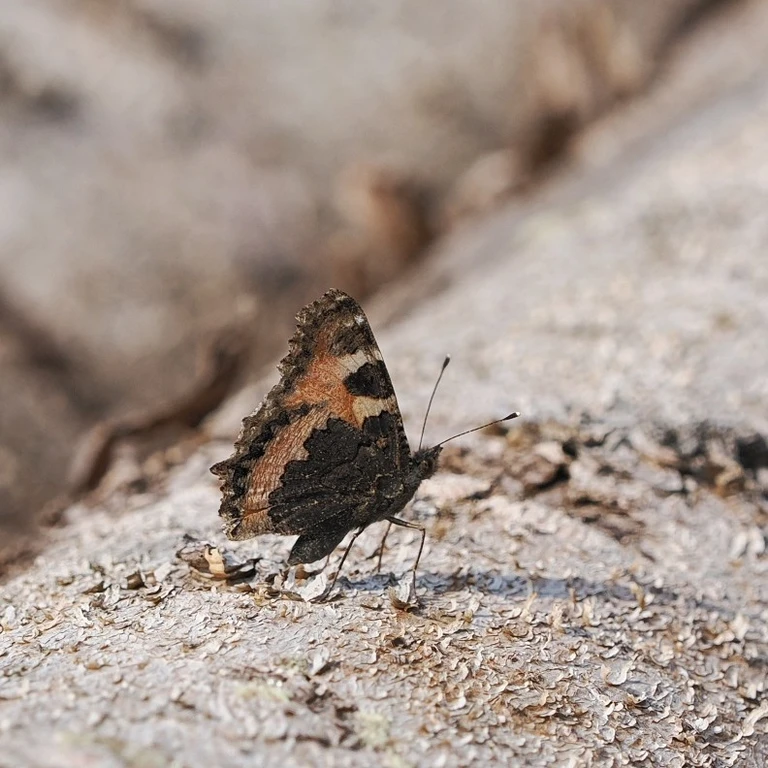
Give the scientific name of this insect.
Aglais urticae
